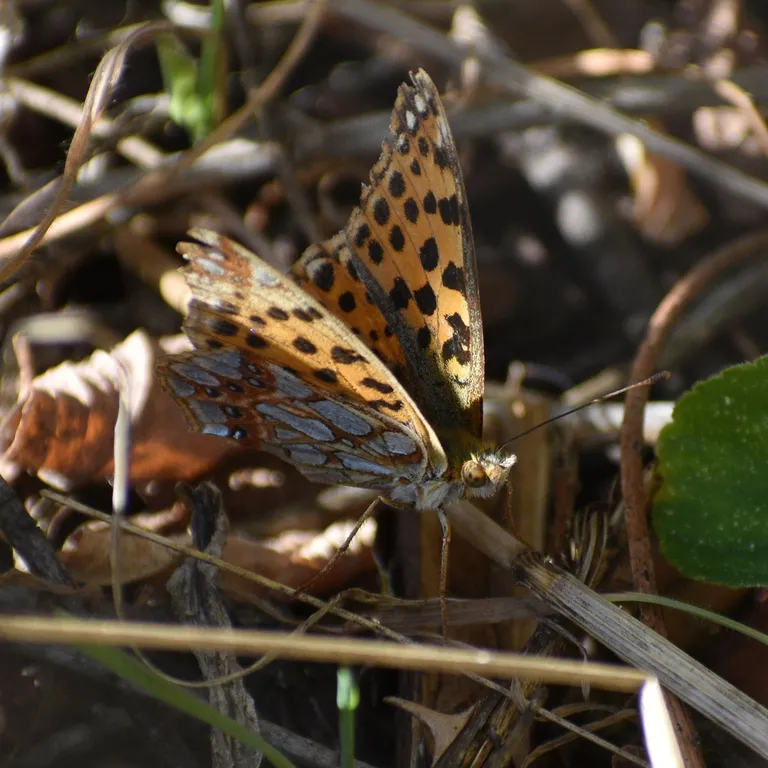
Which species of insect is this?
Issoria lathonia
